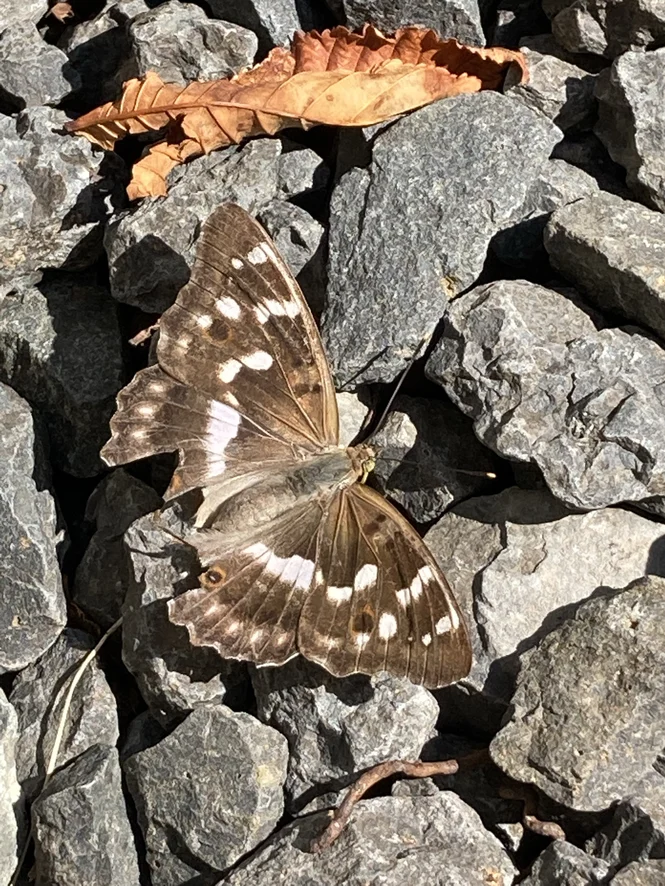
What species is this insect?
Apatura ilia
